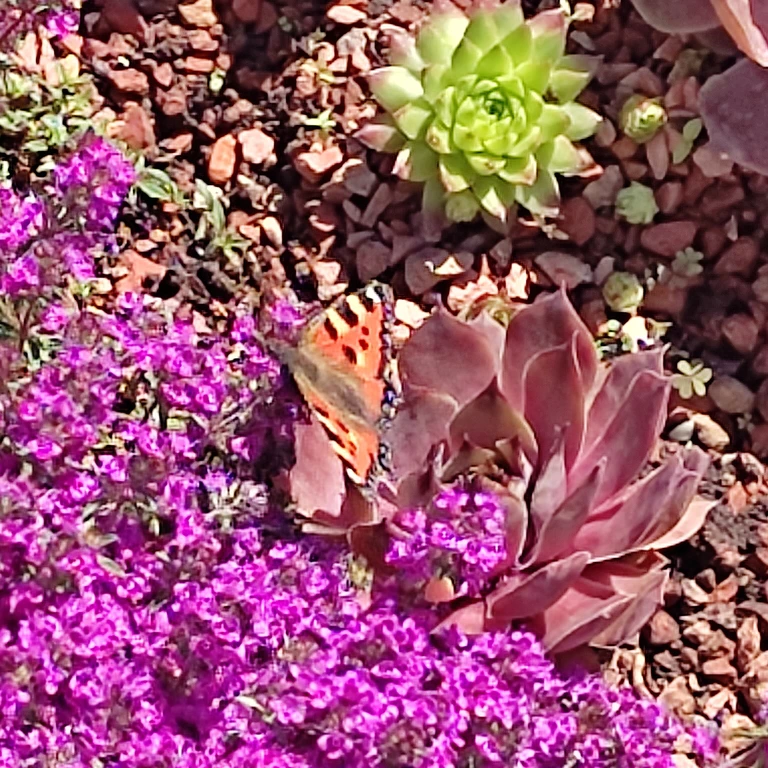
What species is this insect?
Aglais urticae
